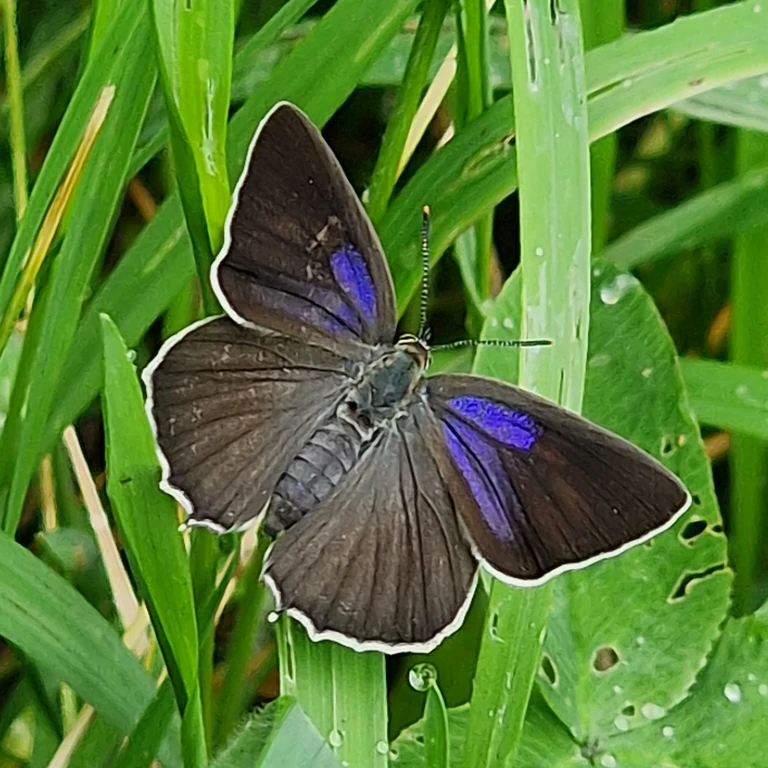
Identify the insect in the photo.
Favonius quercus (also Quercusia quercus)
